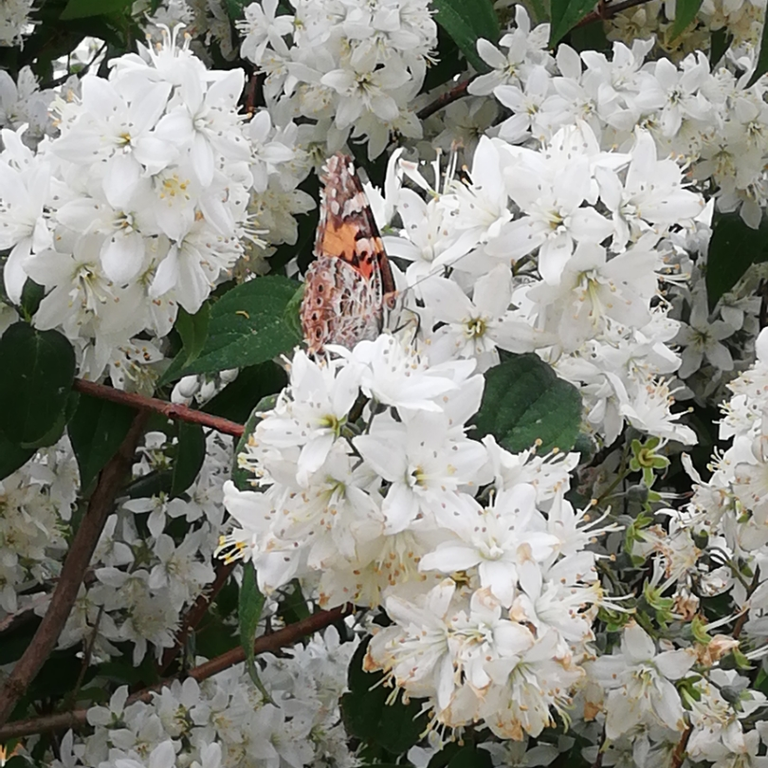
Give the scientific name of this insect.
Vanessa cardui
